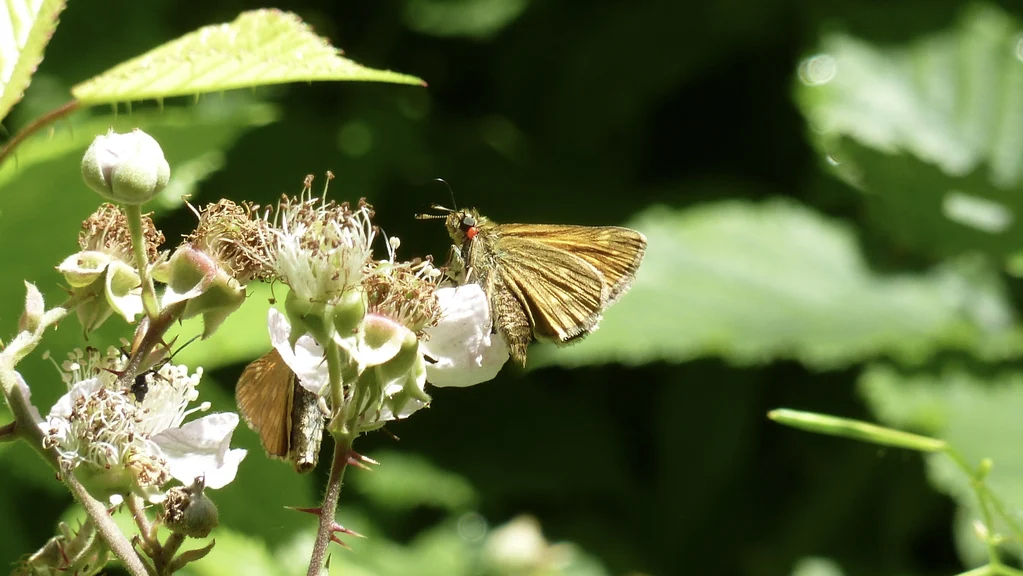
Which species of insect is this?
Ochlodes sylvanus (also Ochlodes venata)
